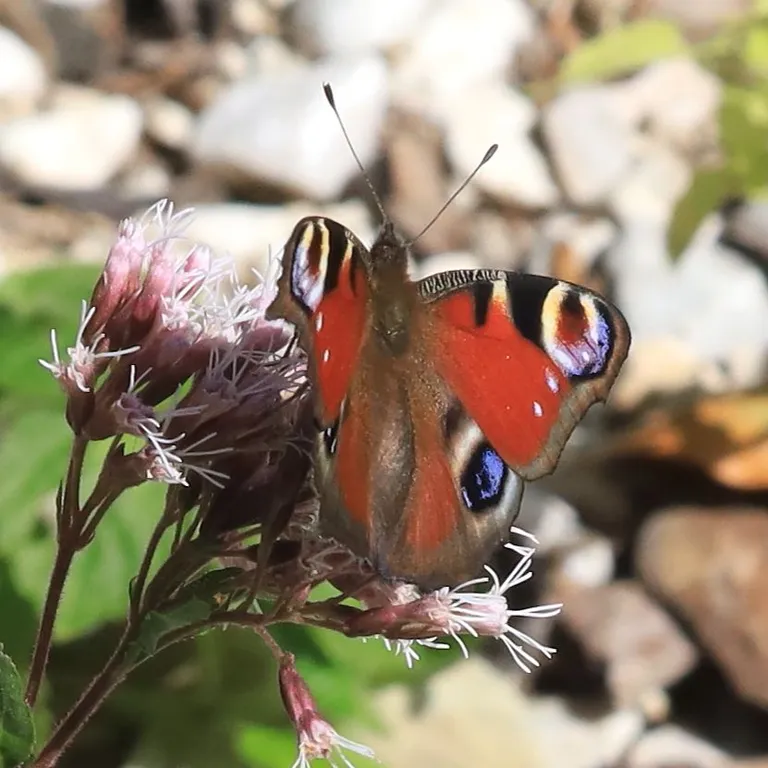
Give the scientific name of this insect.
Aglais io
